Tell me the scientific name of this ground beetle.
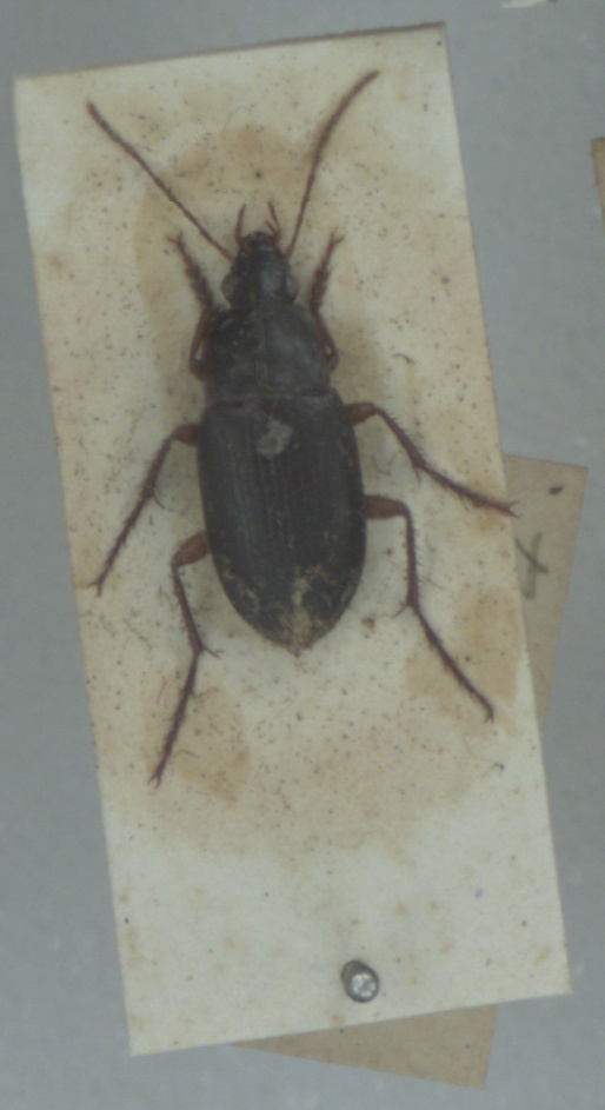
Calathus erratus
